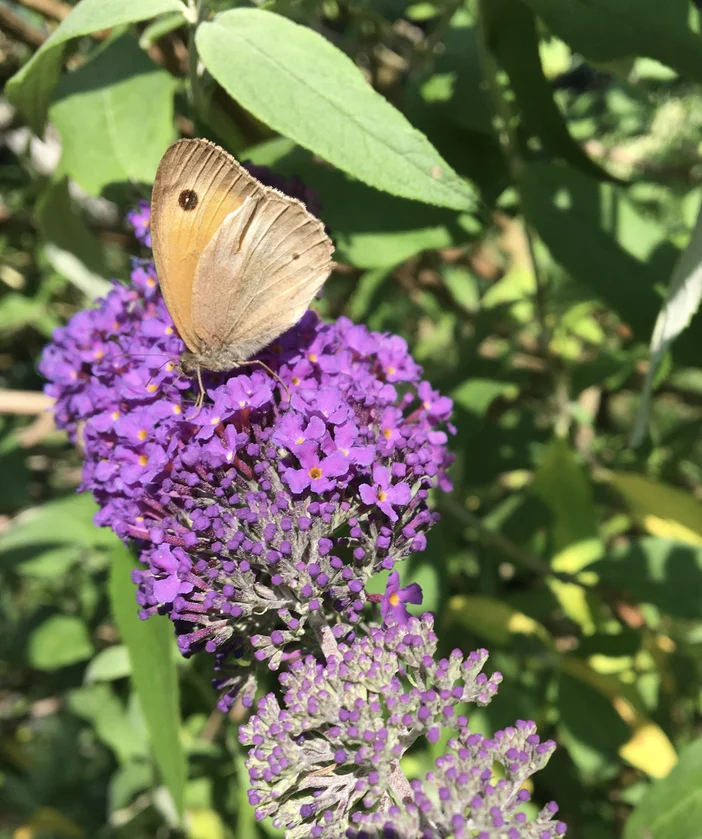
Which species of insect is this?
Maniola jurtina
